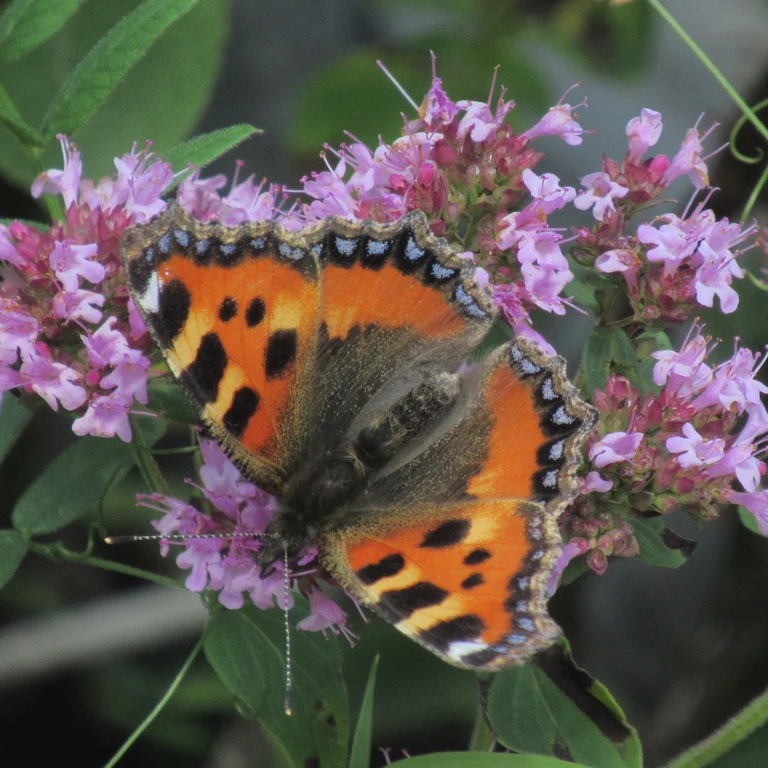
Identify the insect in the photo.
Aglais urticae
